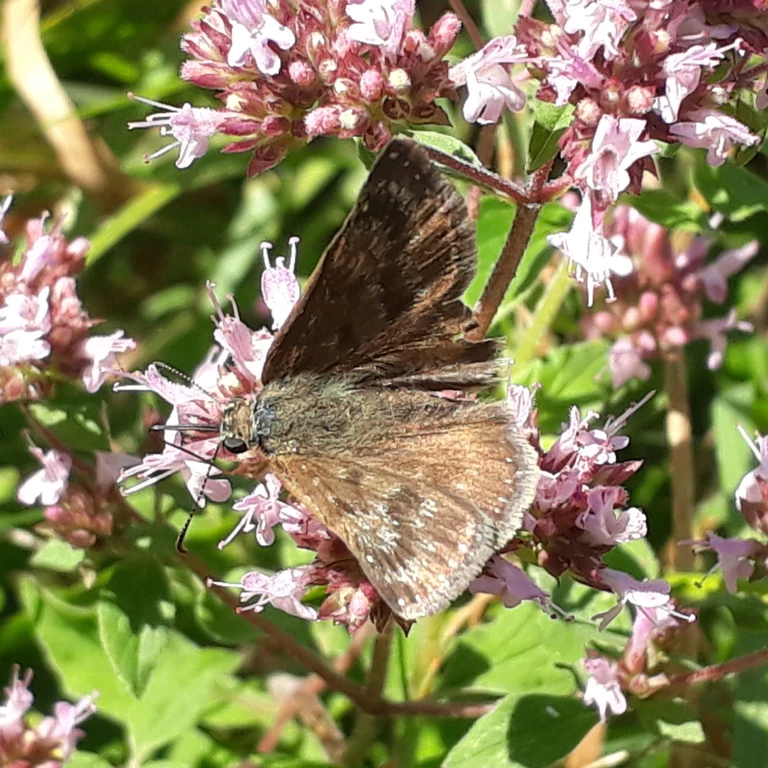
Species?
Erynnis tages
